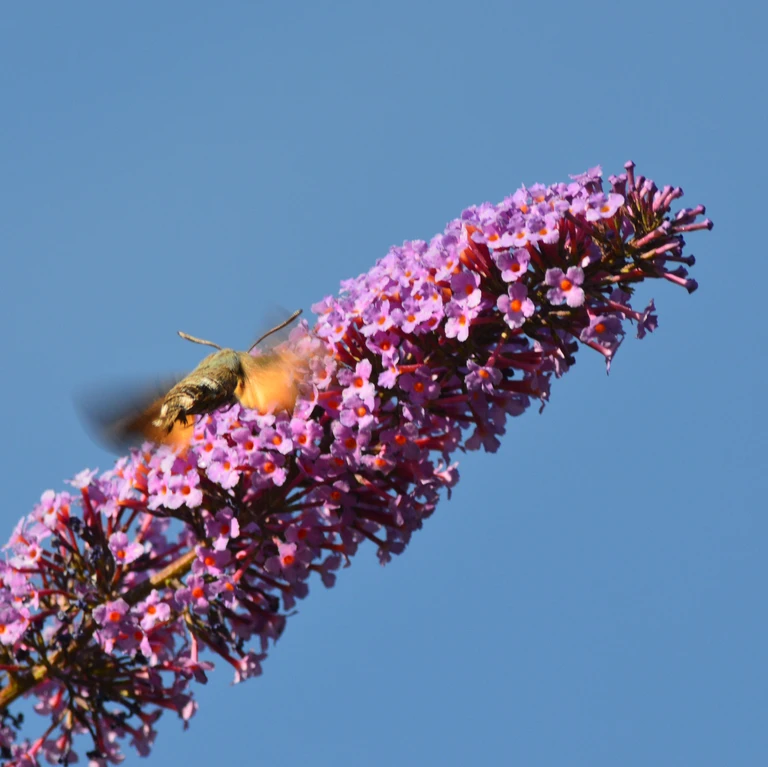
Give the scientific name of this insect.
Macroglossum stellatarum
